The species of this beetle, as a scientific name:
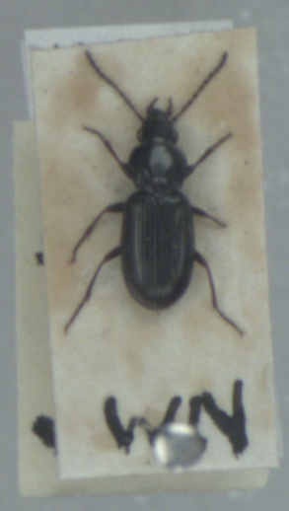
Pterostichus diligens
